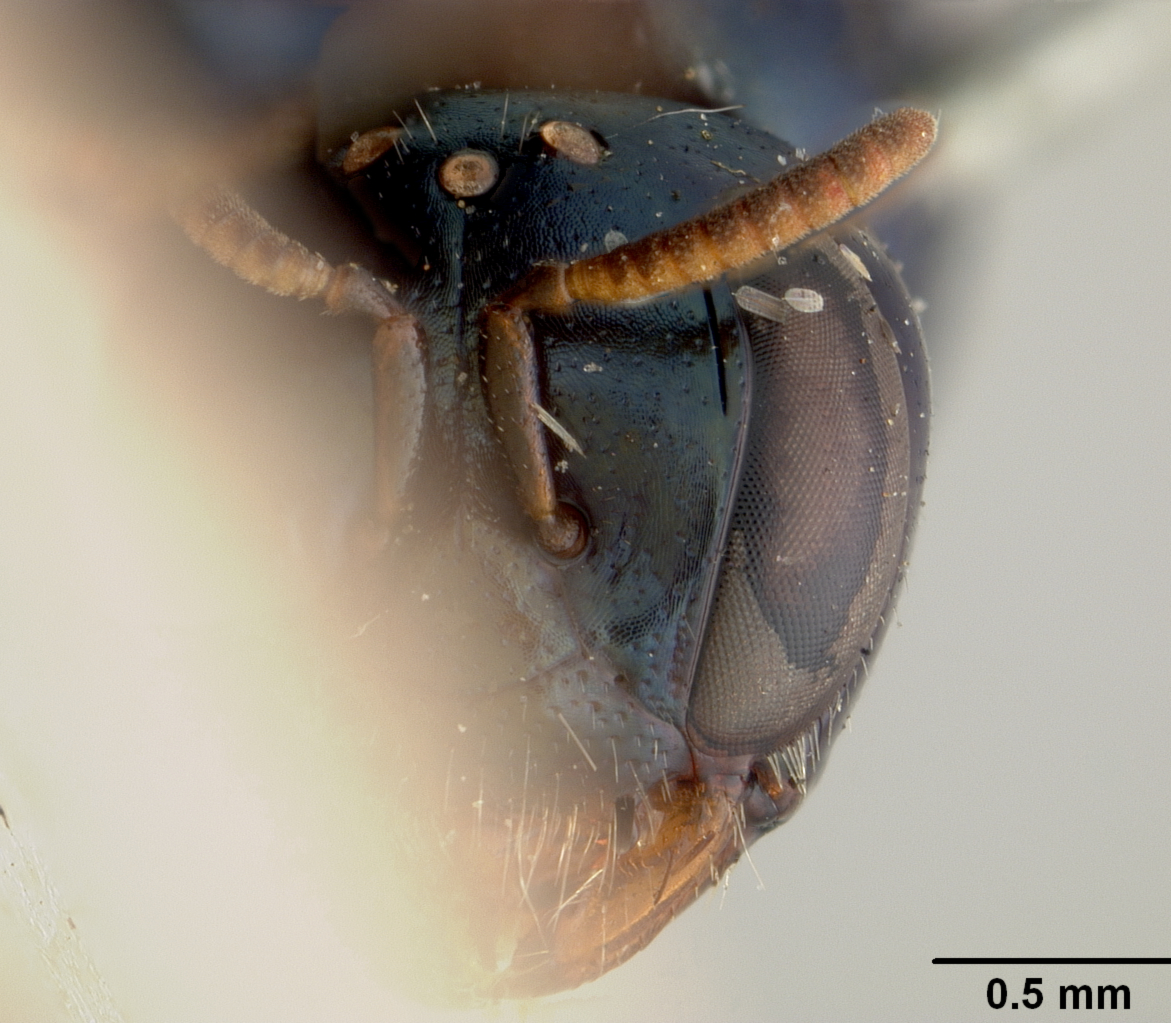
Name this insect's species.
Pachyprosopis haematostoma
